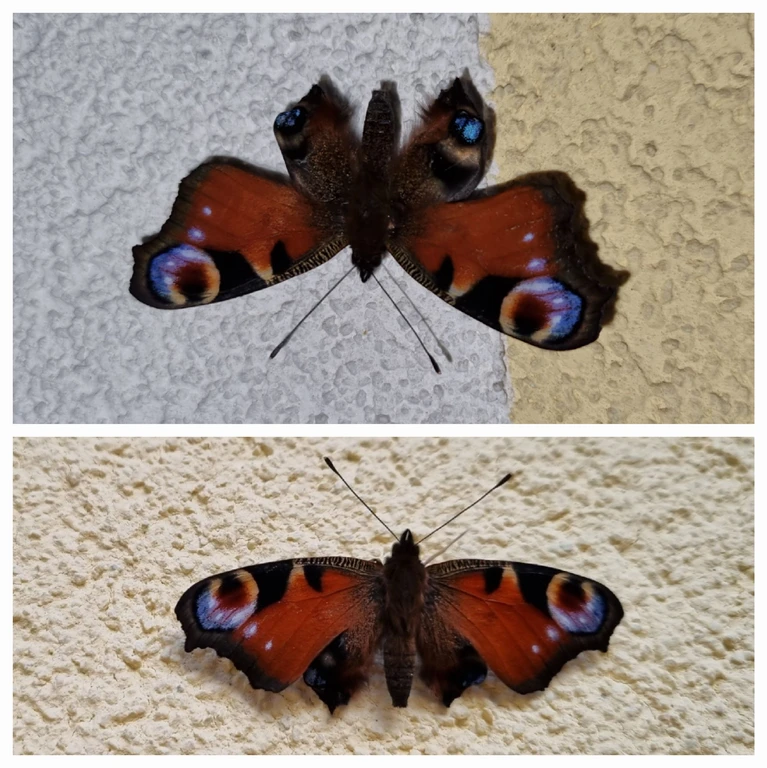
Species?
Aglais io
